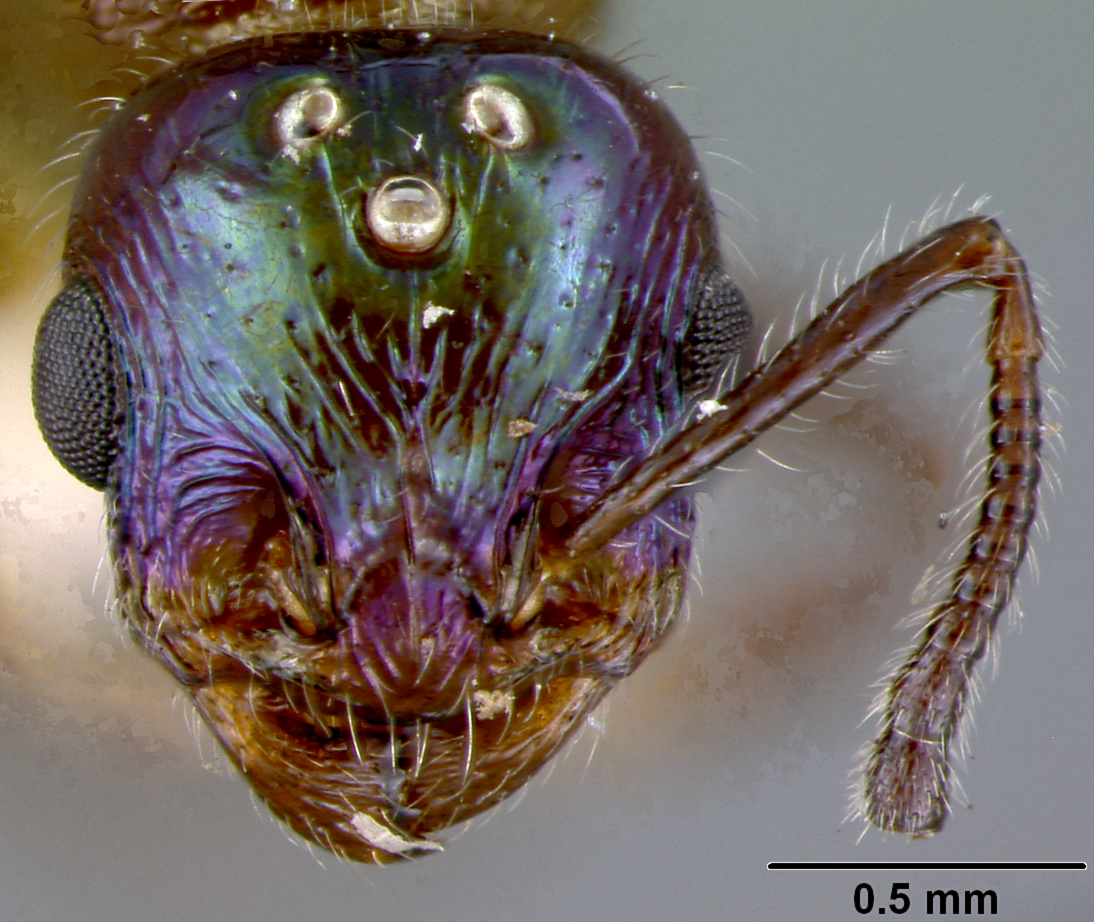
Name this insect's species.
Macromischa squamifera
